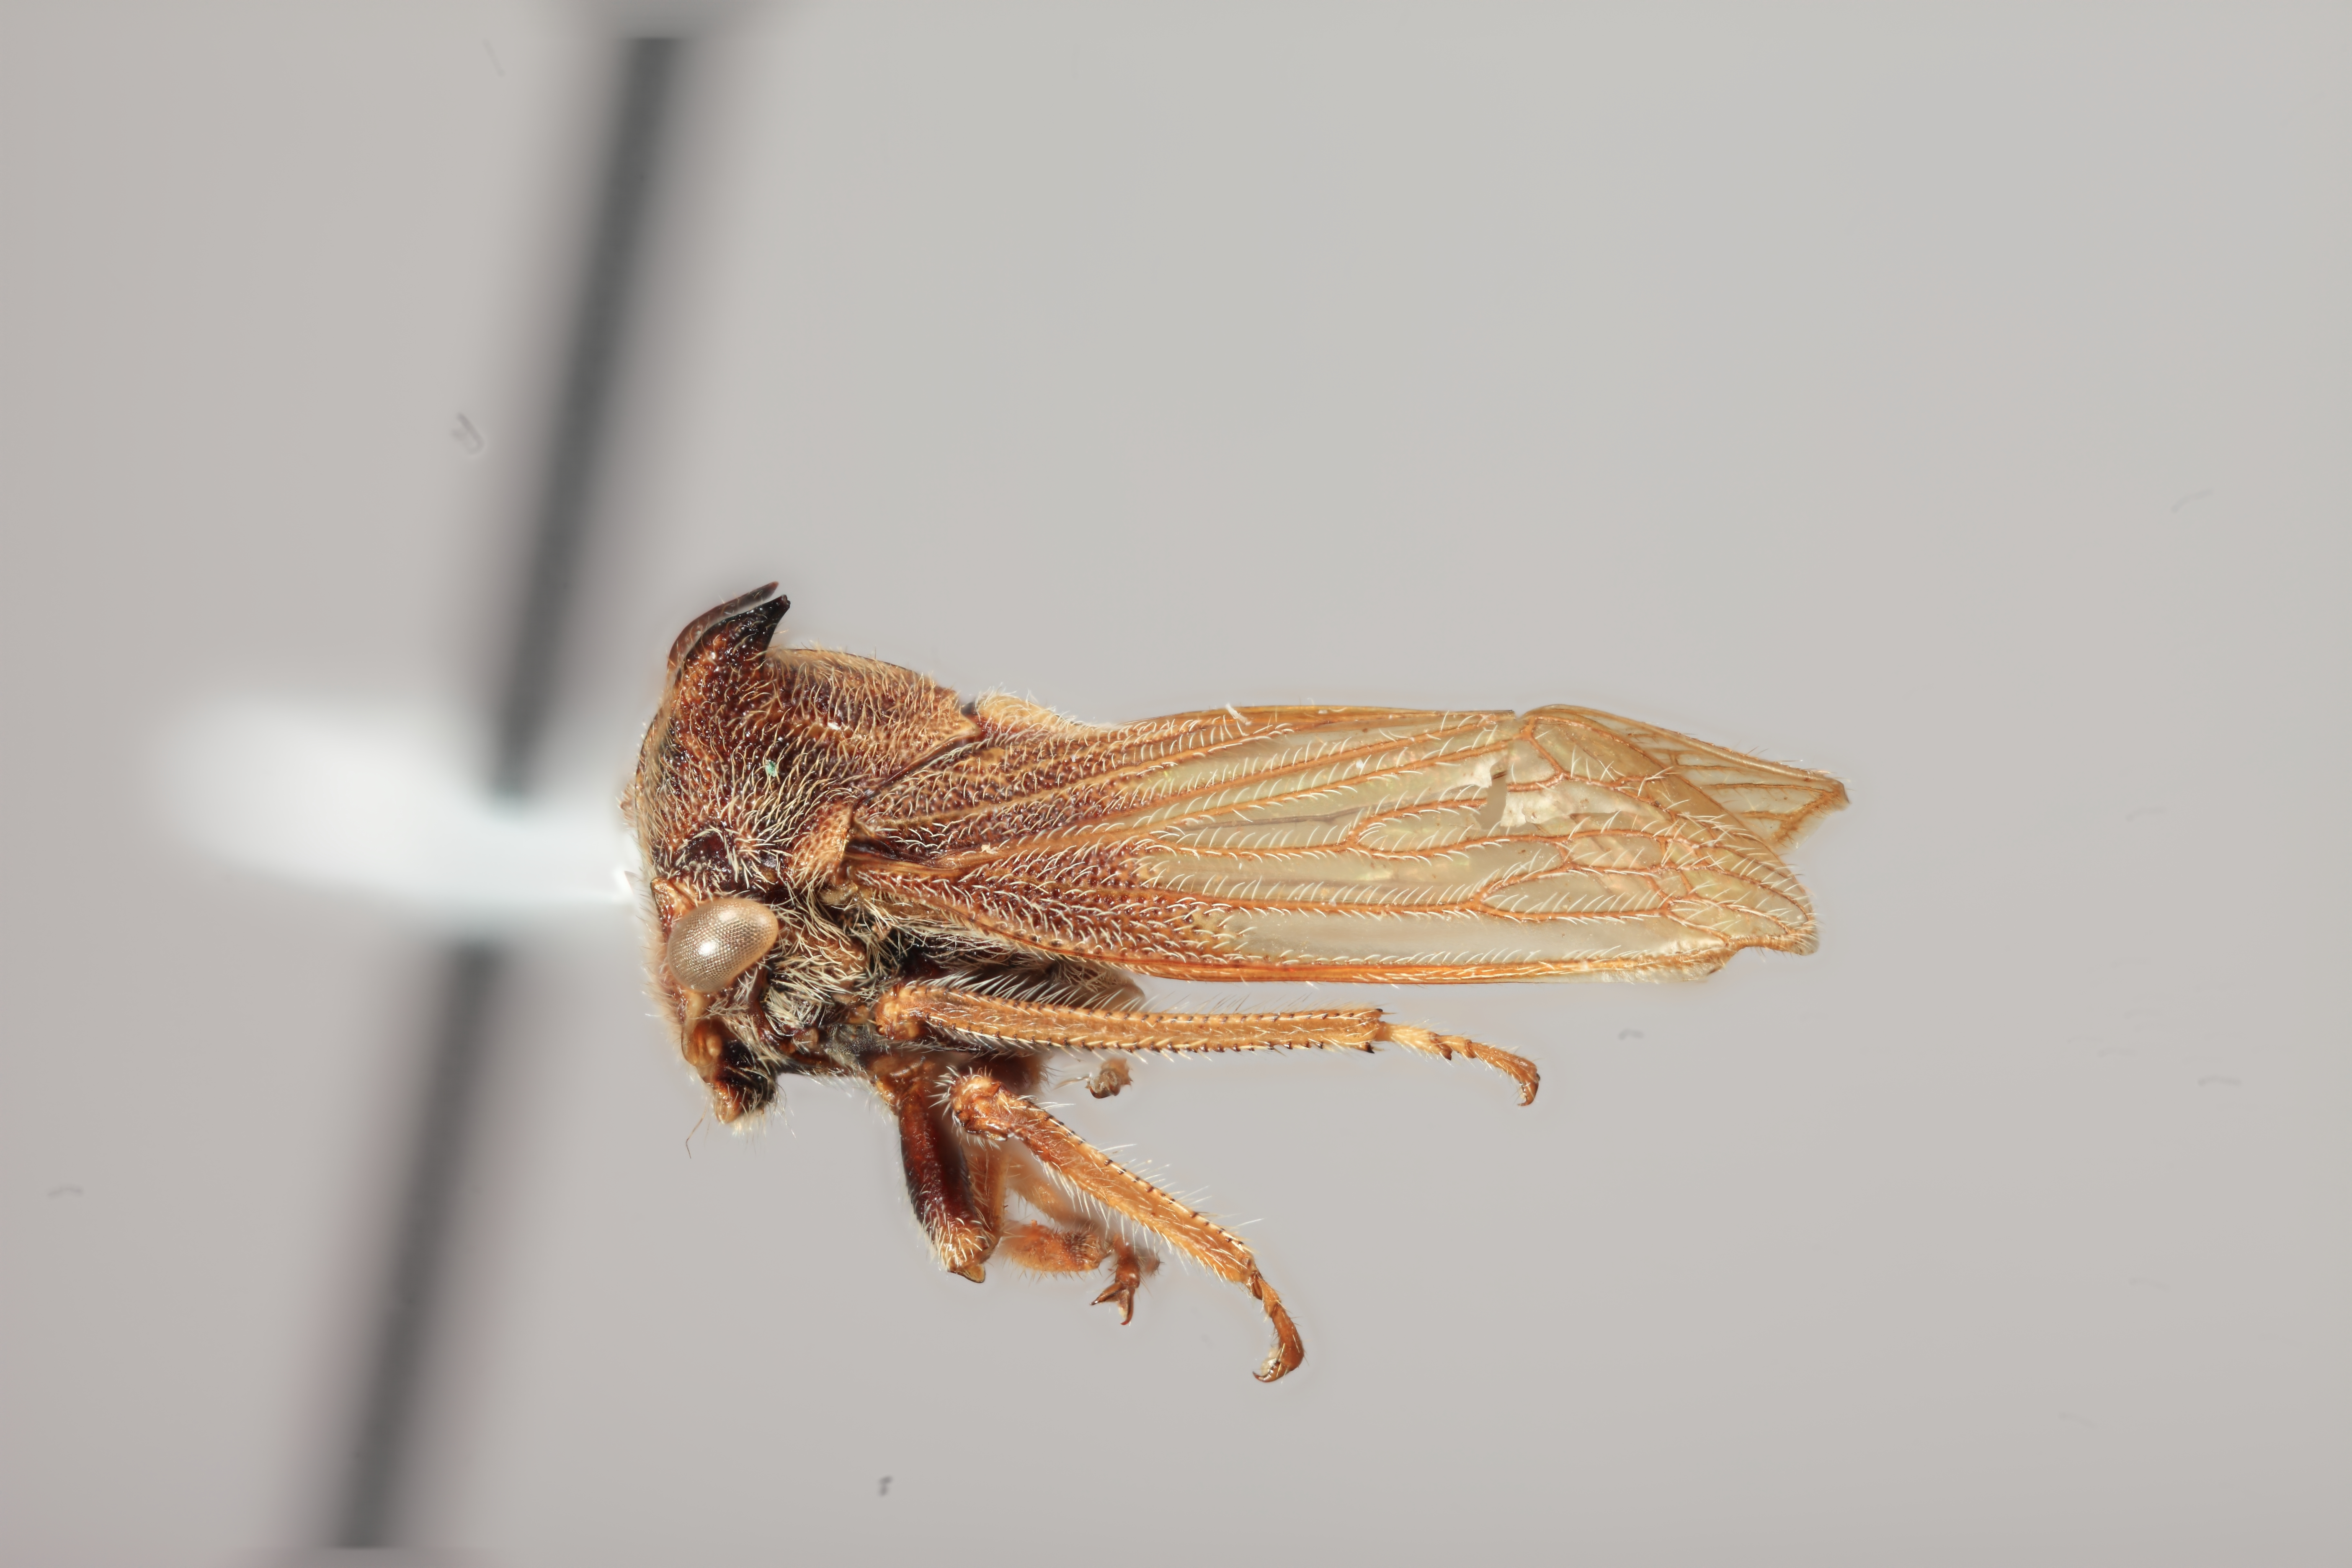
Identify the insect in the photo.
Tolania histria
